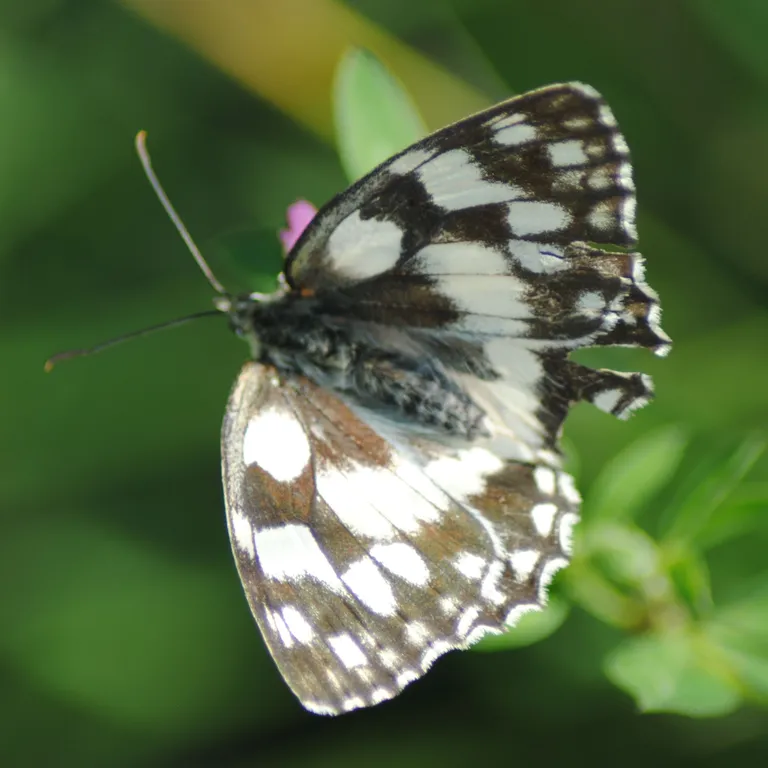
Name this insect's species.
Melanargia galathea
